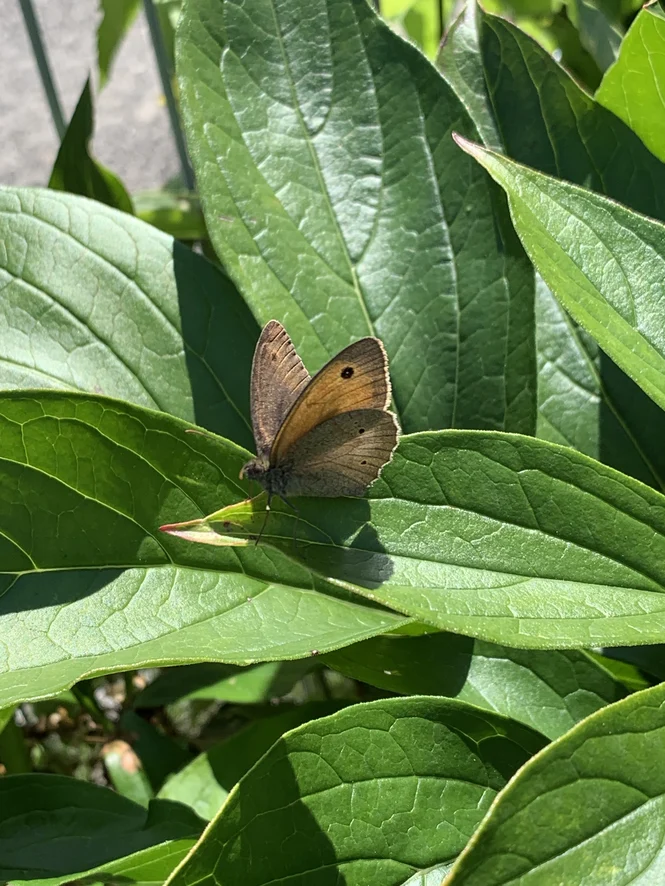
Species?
Maniola jurtina
